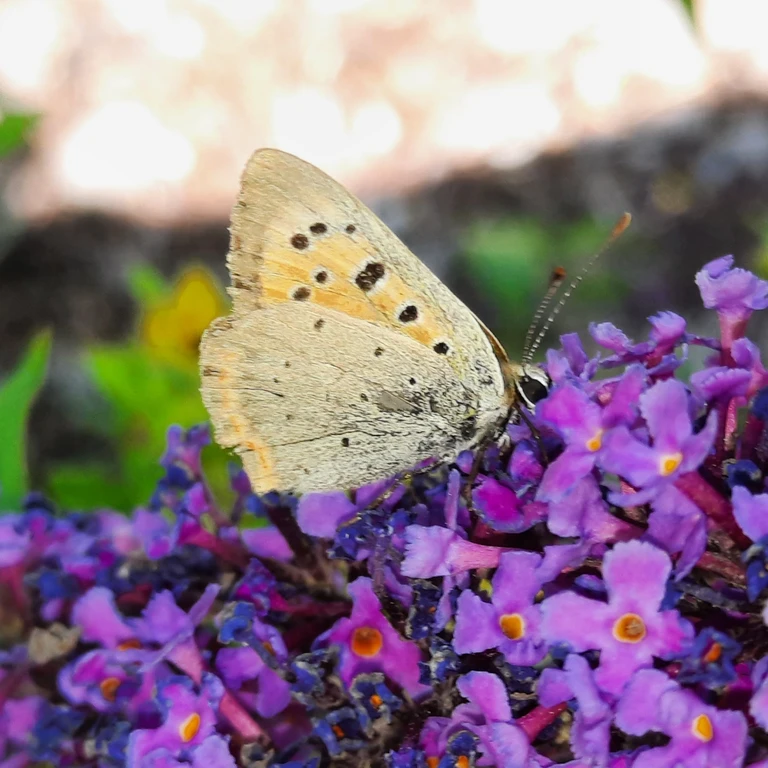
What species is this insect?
Lycaena phlaeas
